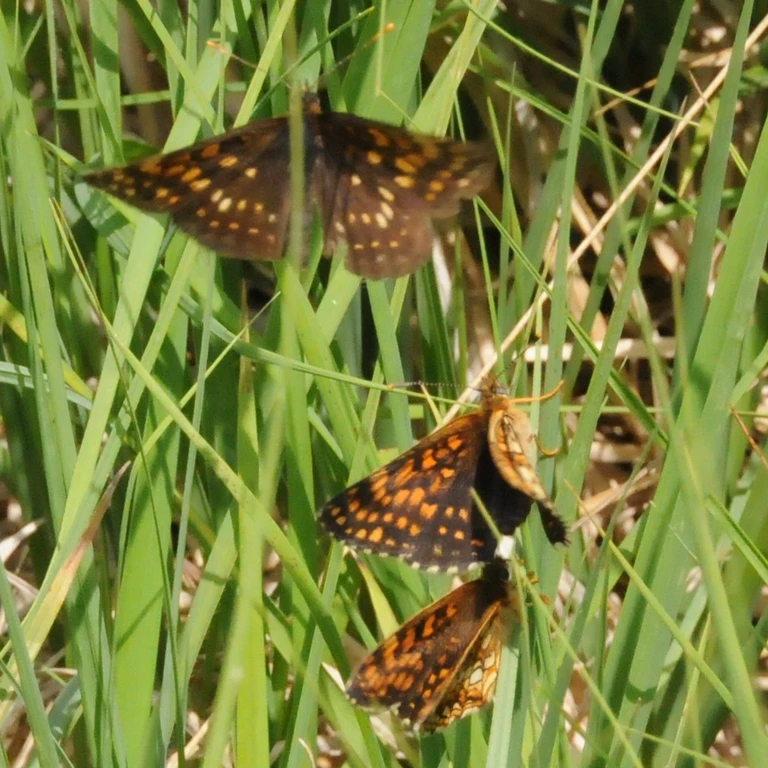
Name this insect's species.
Melitaea diamina
